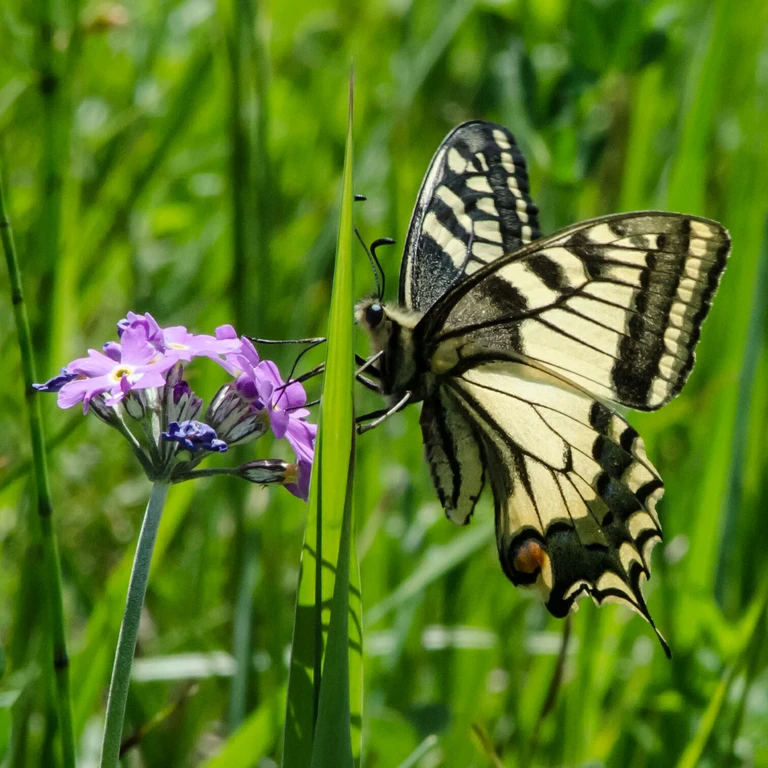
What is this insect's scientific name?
Papilio machaon
